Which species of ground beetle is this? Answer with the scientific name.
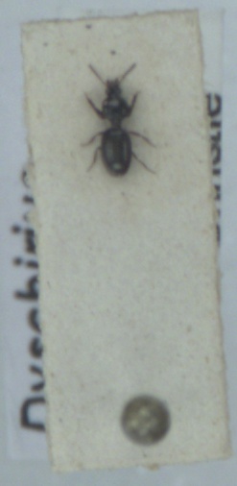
Dyschirius globosus
